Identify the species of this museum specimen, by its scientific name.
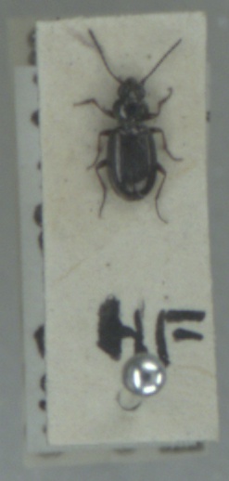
Bembidion lampros
